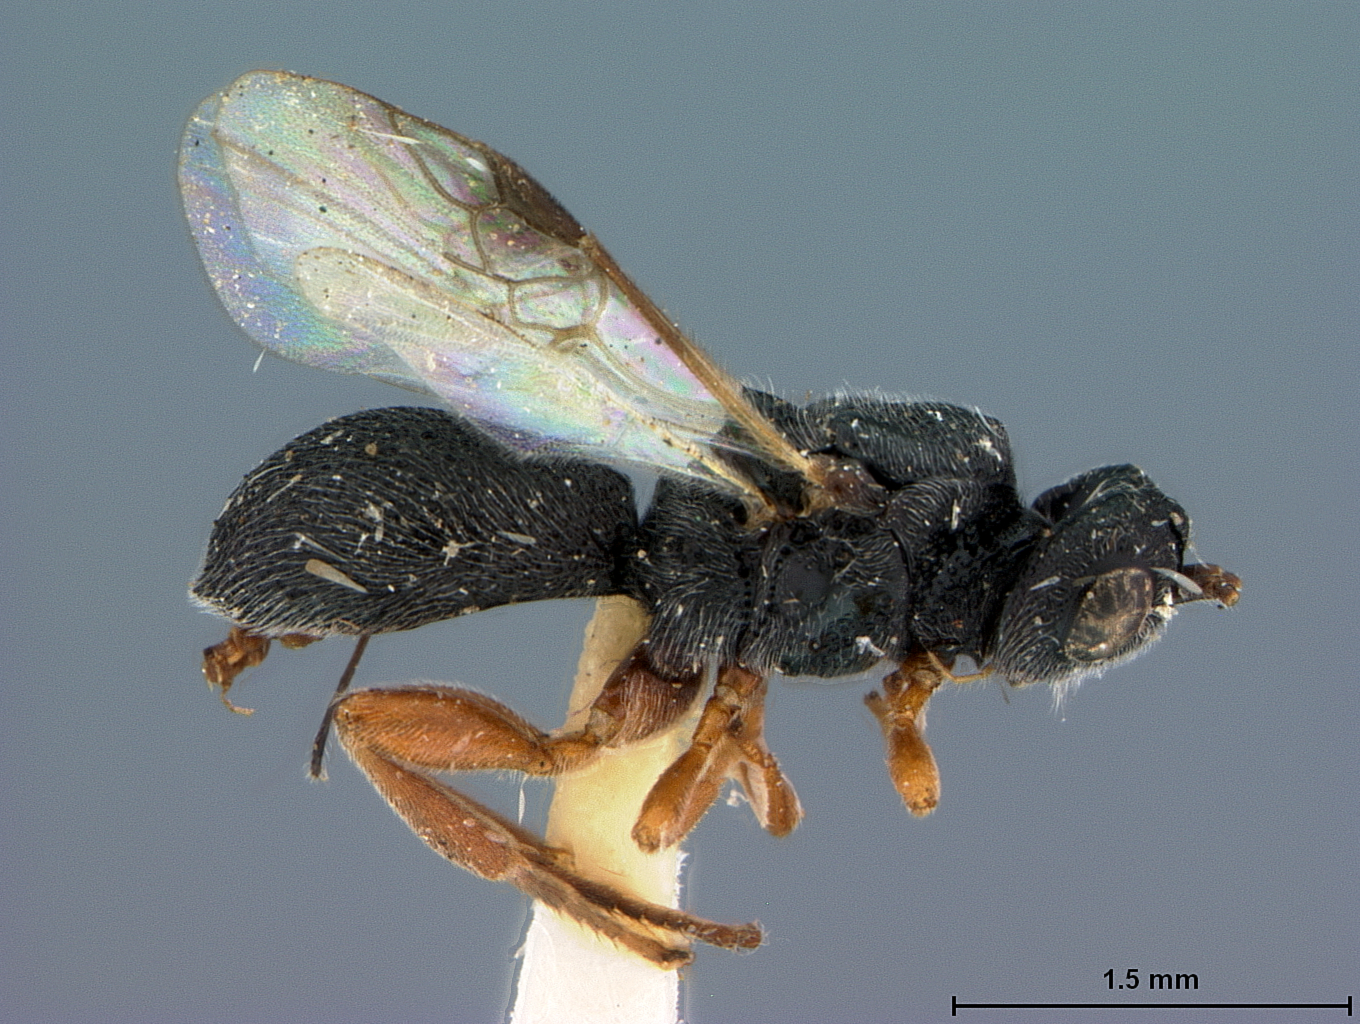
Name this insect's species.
Urosigalphus addabruchus
